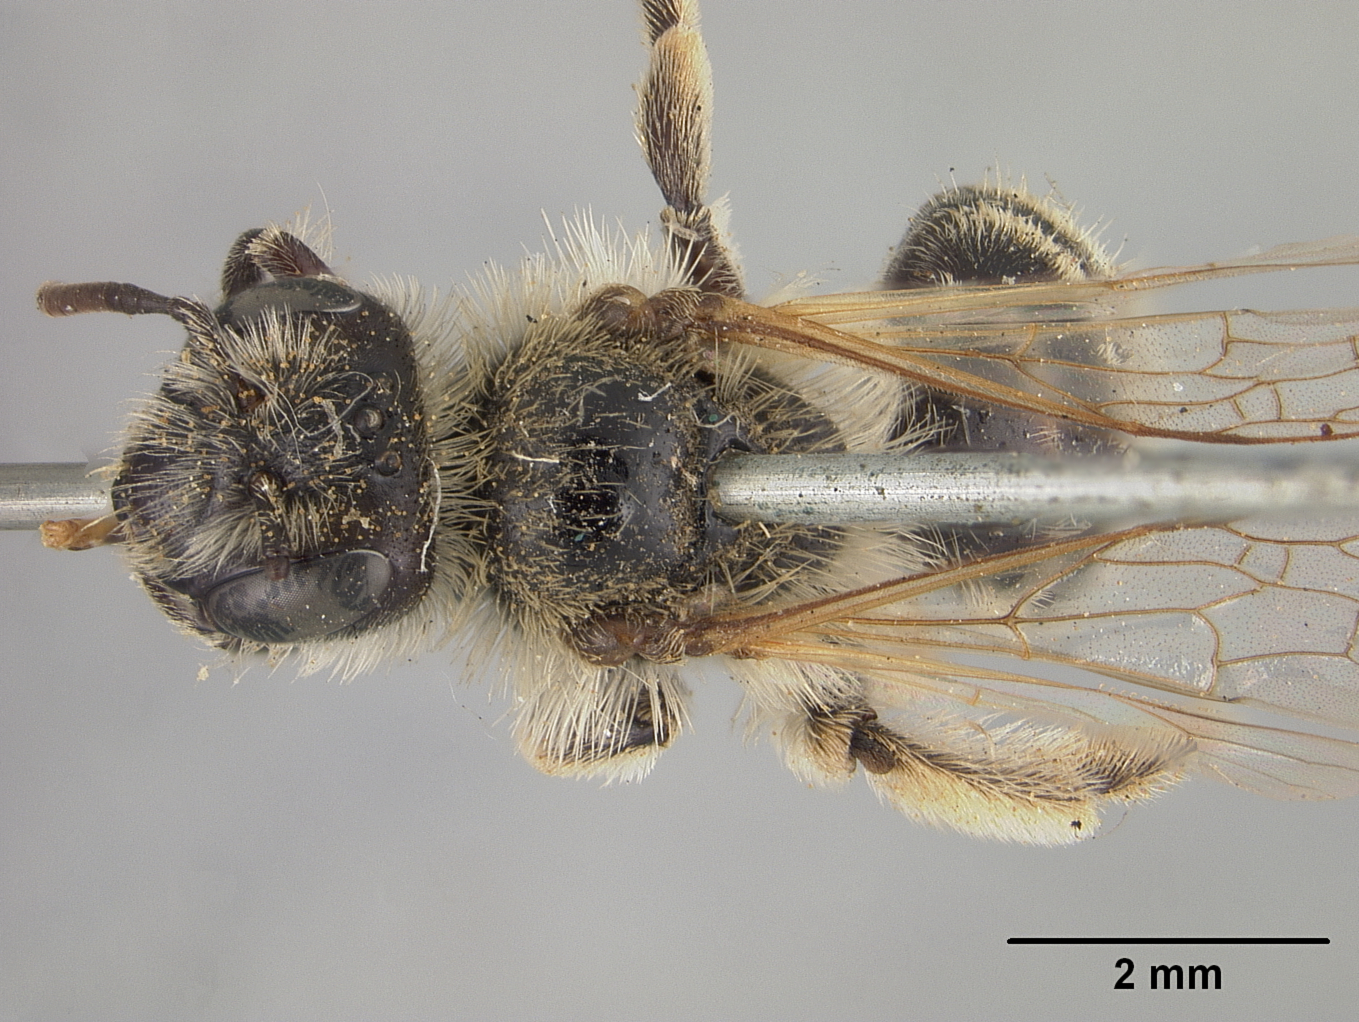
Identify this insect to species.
Andrena albovirgata
